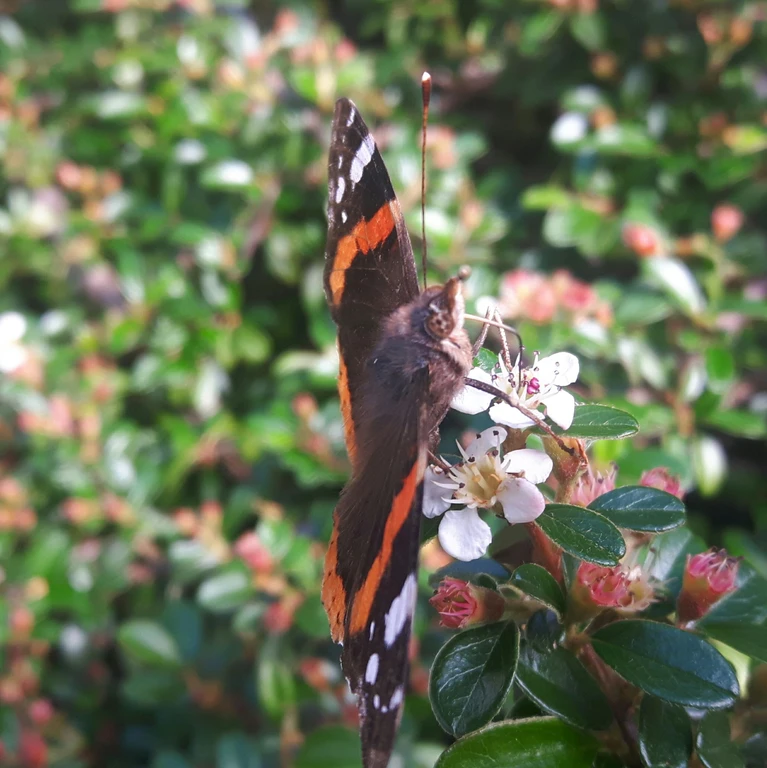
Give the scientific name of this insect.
Vanessa atalanta
